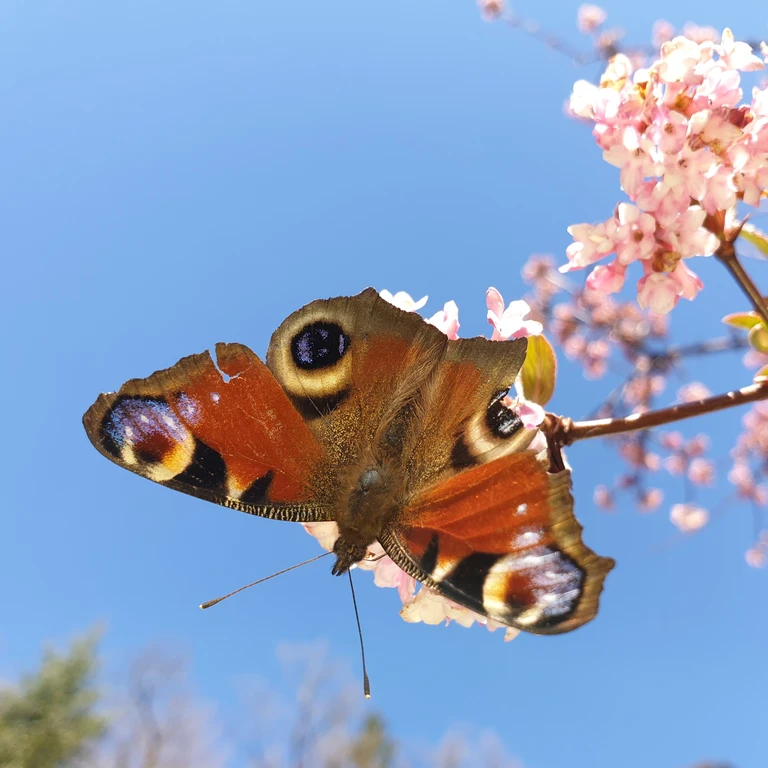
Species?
Aglais io
